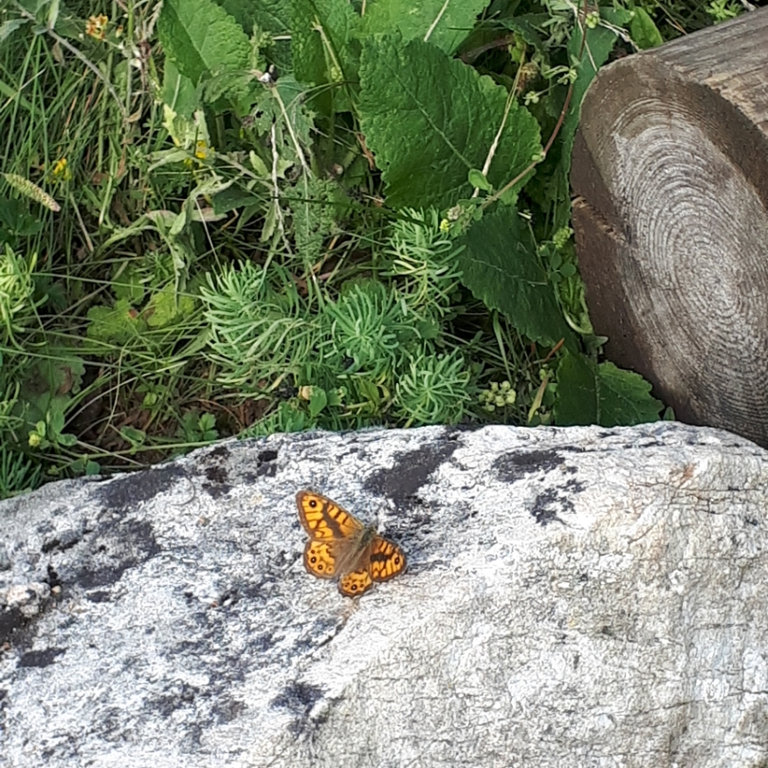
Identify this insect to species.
Lasiommata megera (also Pararge megera)
